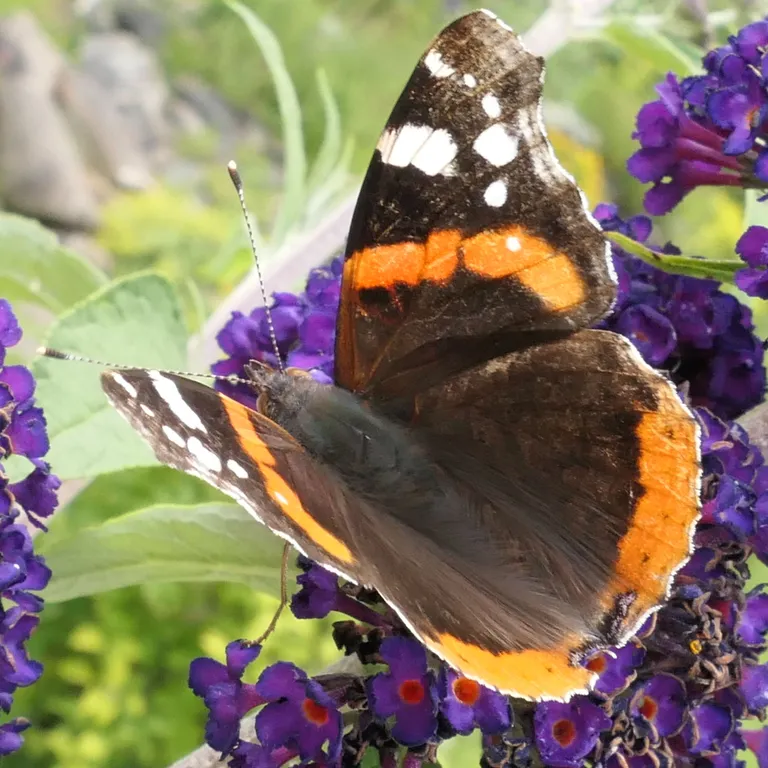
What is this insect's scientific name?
Vanessa atalanta
